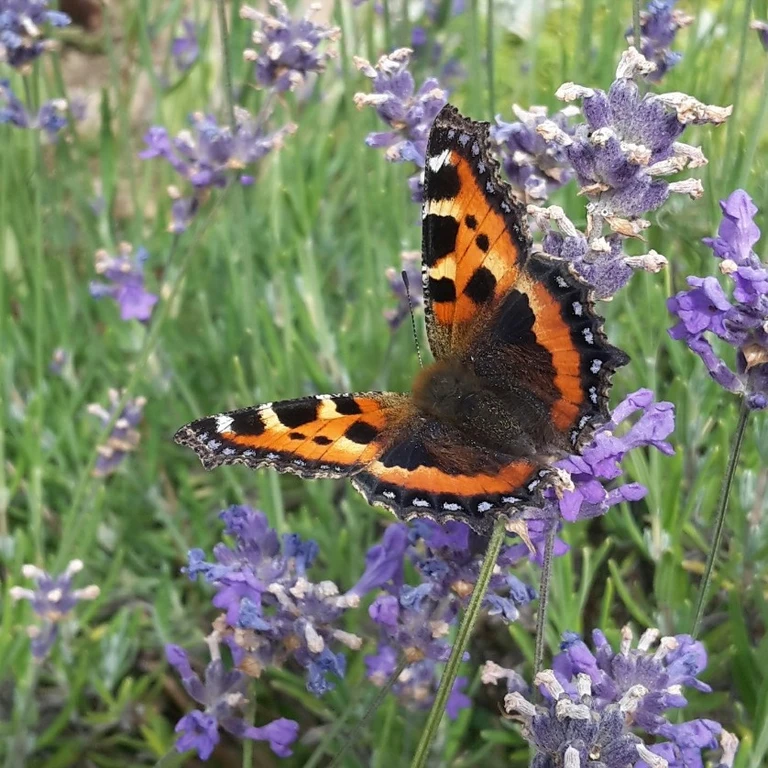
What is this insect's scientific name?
Aglais urticae
